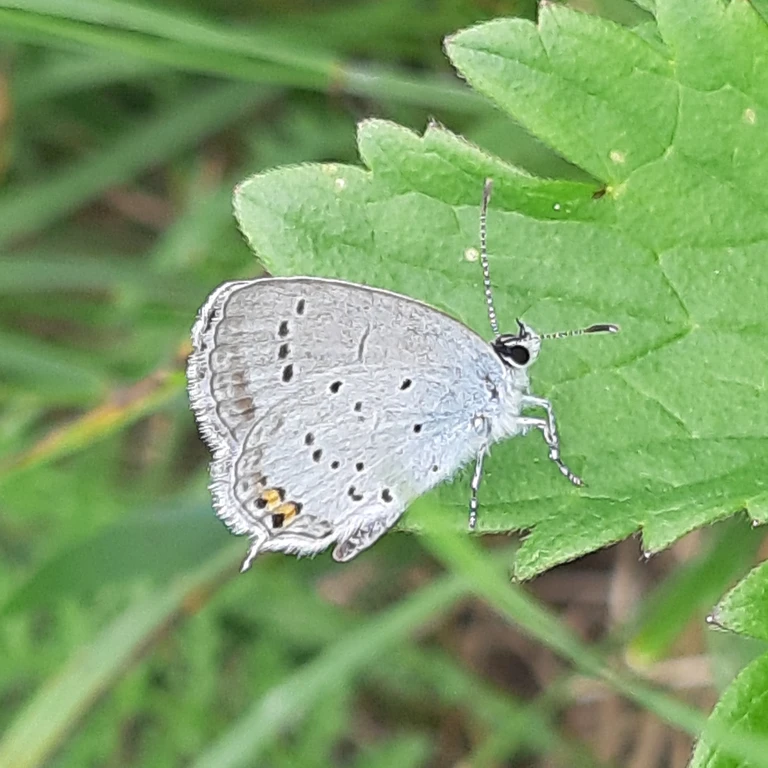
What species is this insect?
Cupido argiades (also Elkalyce argiades)
